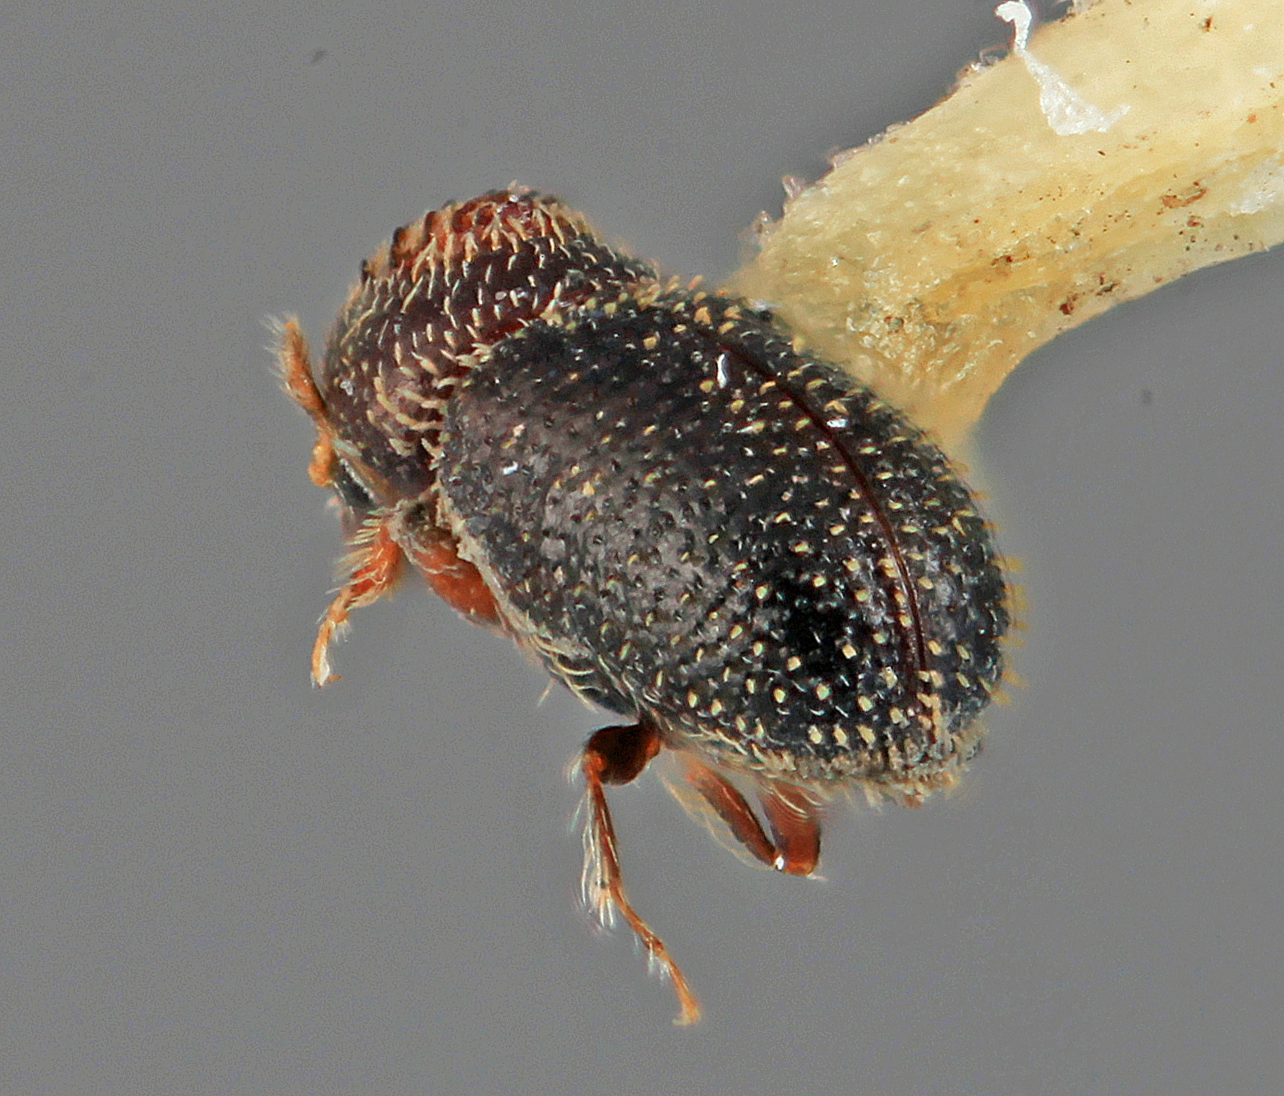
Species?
Pseudothysanoes coracinus
